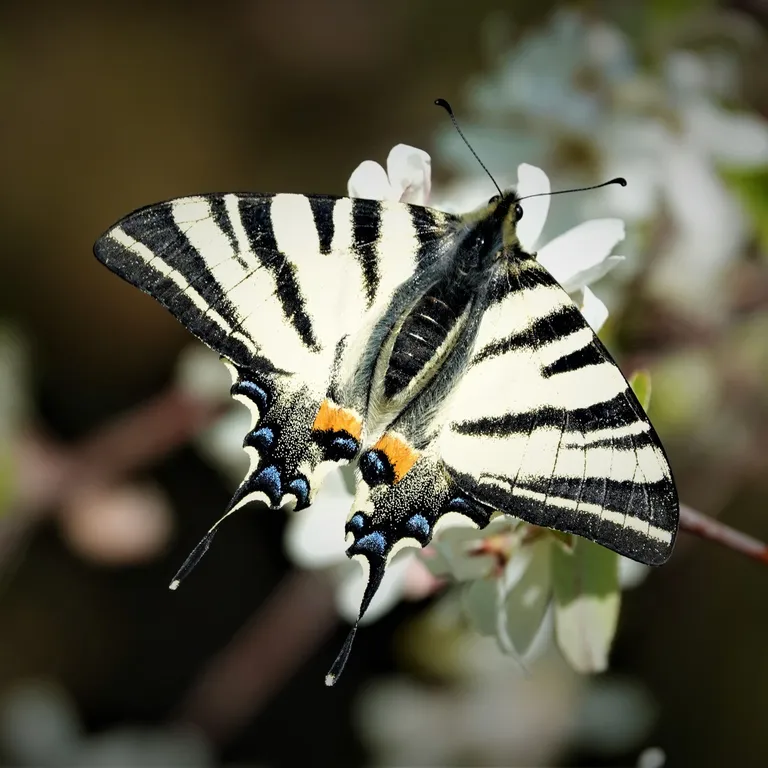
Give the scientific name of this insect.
Iphiclides podalirius
